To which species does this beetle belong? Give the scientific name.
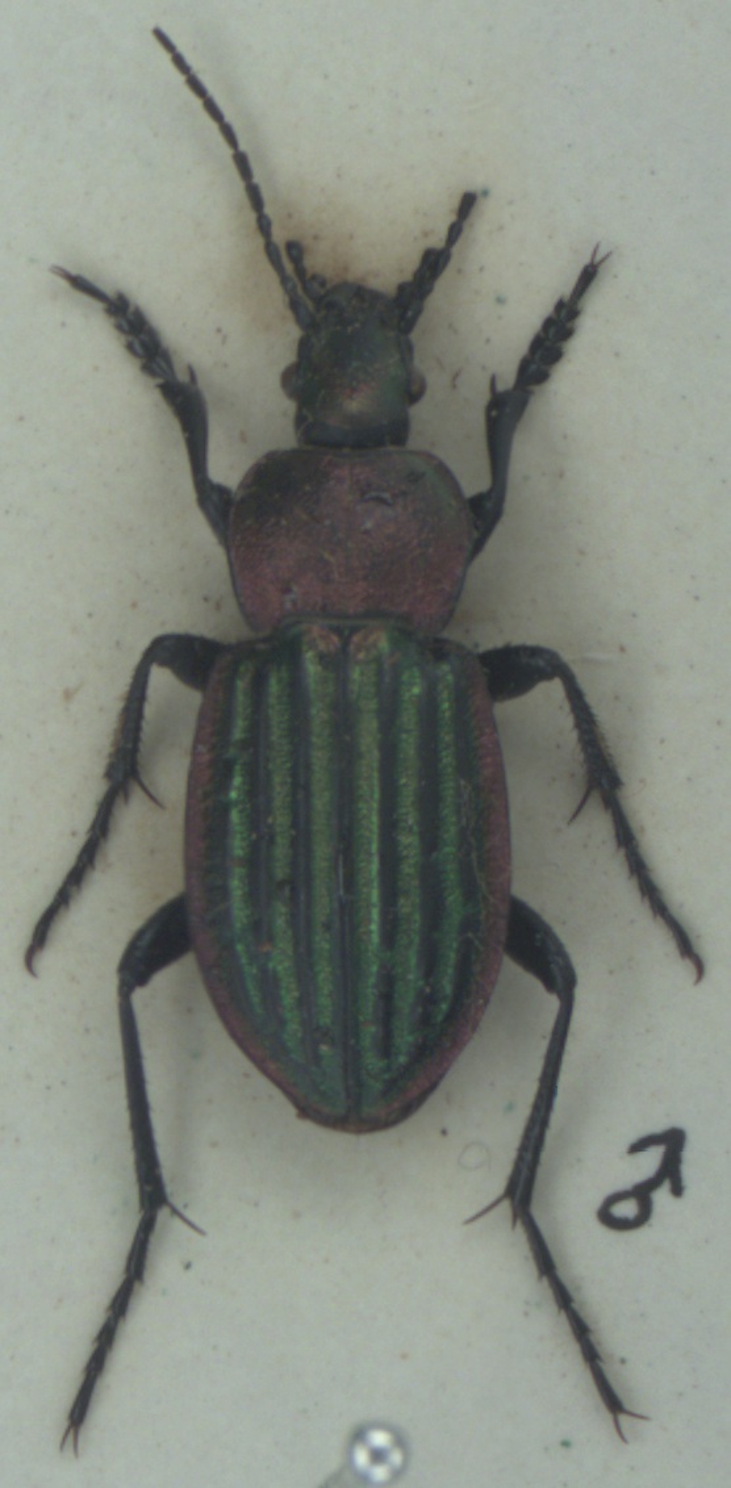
Carabus nitens
